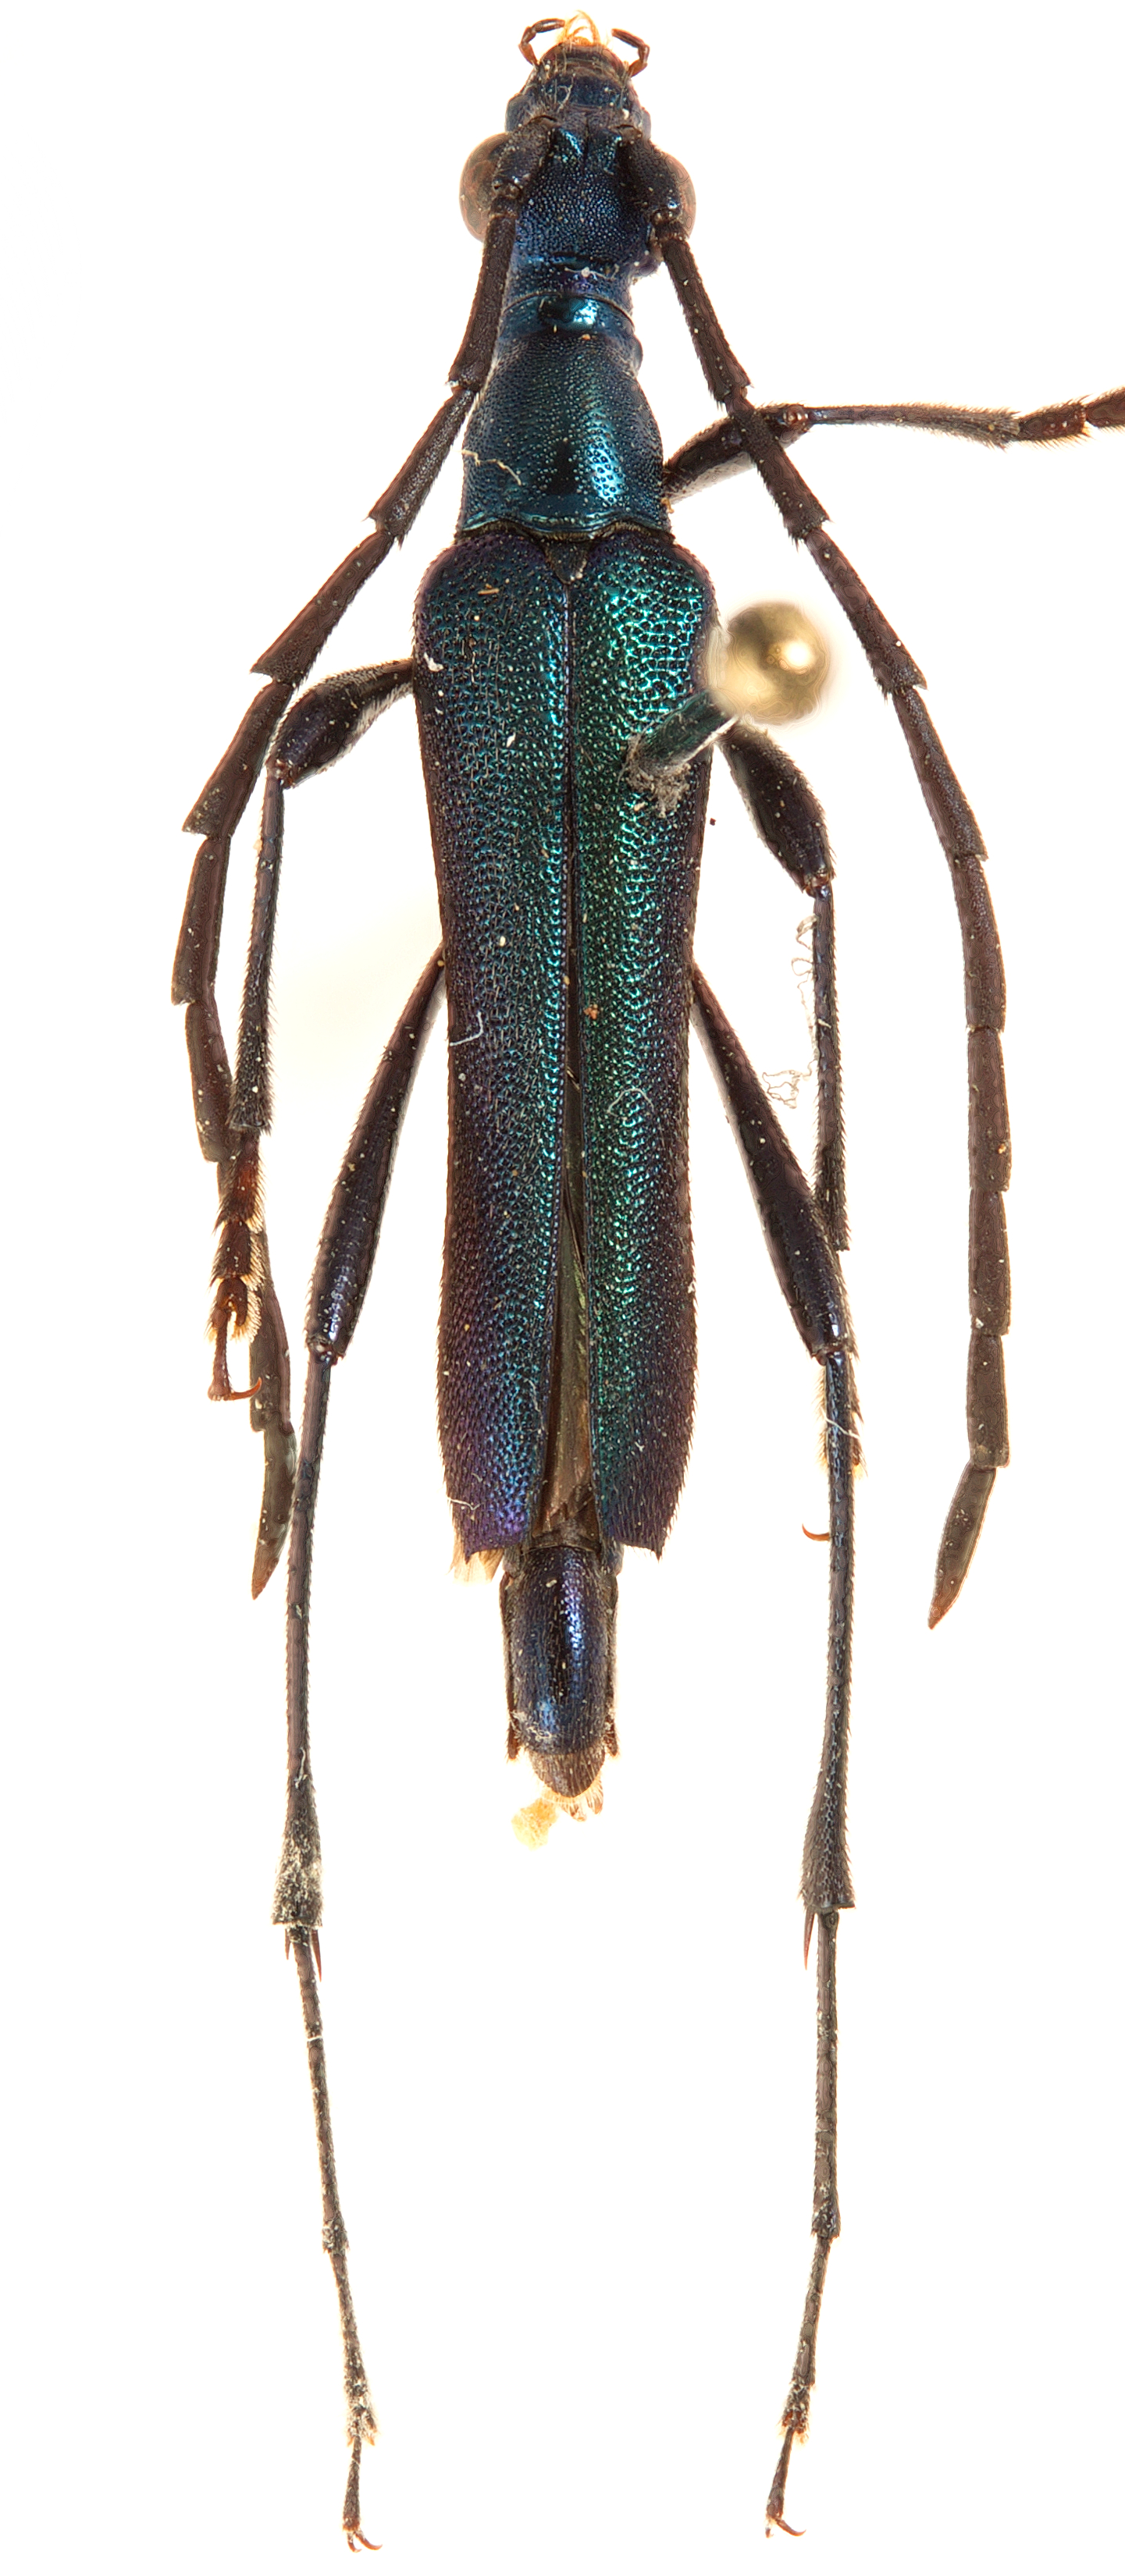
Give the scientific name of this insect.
Metalloleptura gahani
